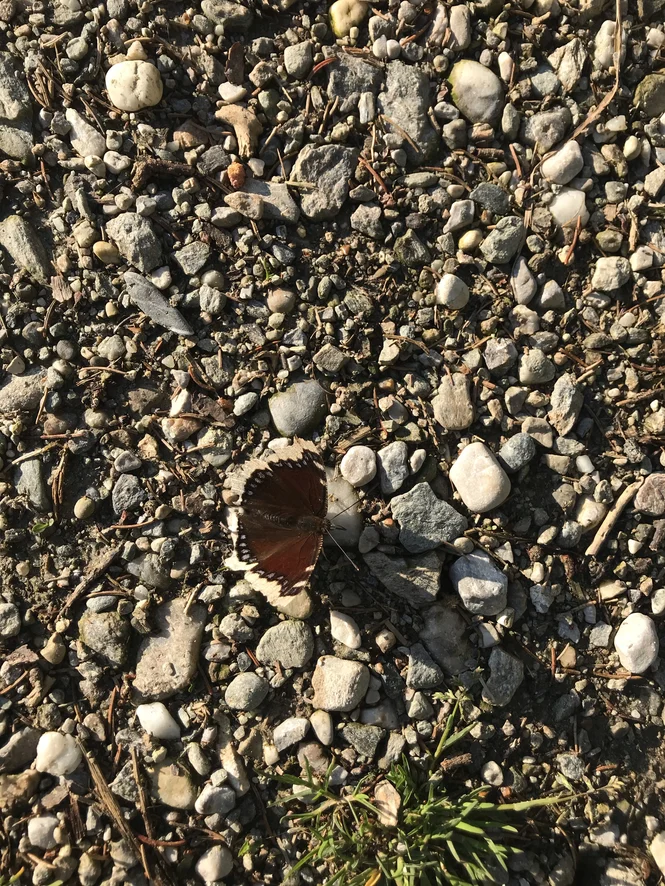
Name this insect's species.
Nymphalis antiopa
